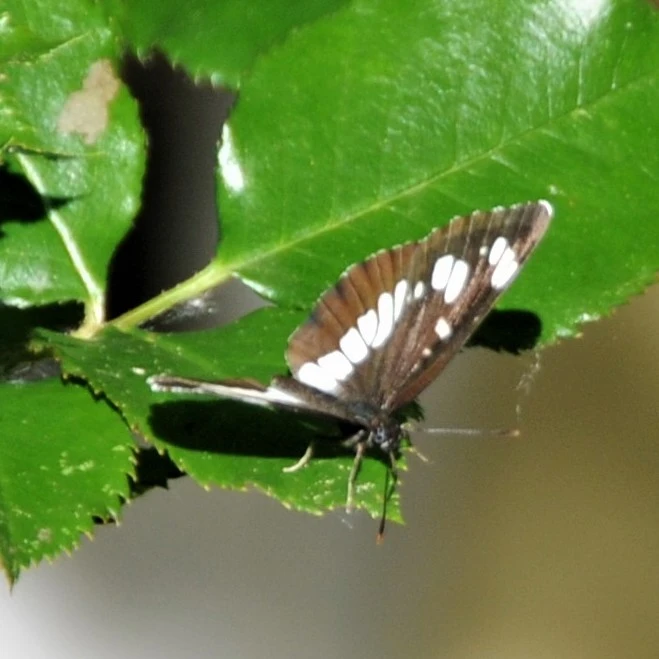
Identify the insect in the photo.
Neptis rivularis
